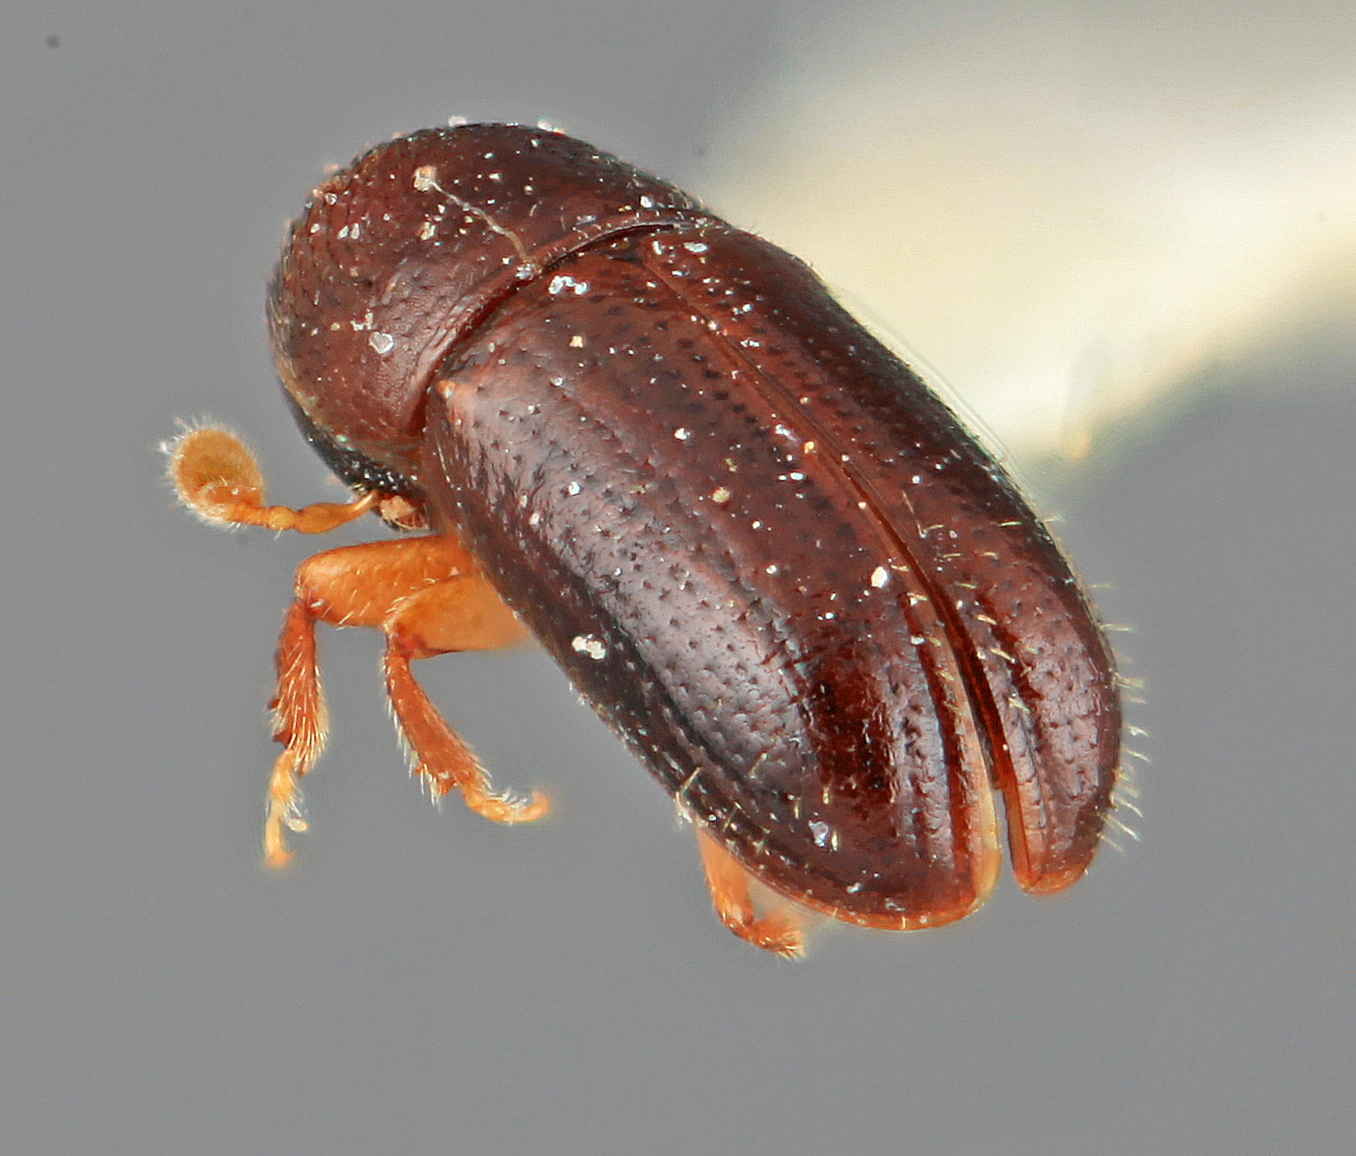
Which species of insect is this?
Araptus micropilosus
